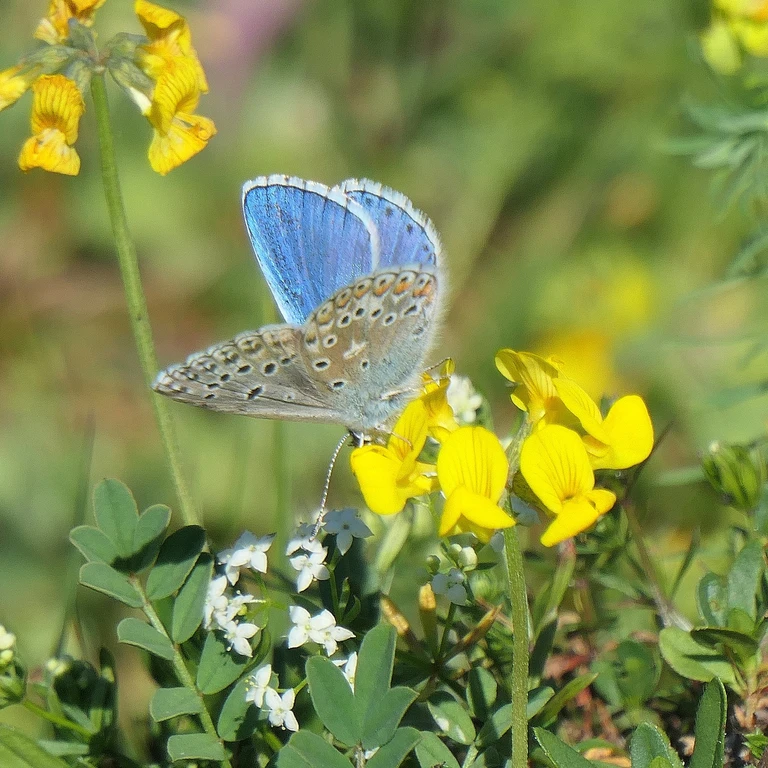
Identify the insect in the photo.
Lysandra bellargus
